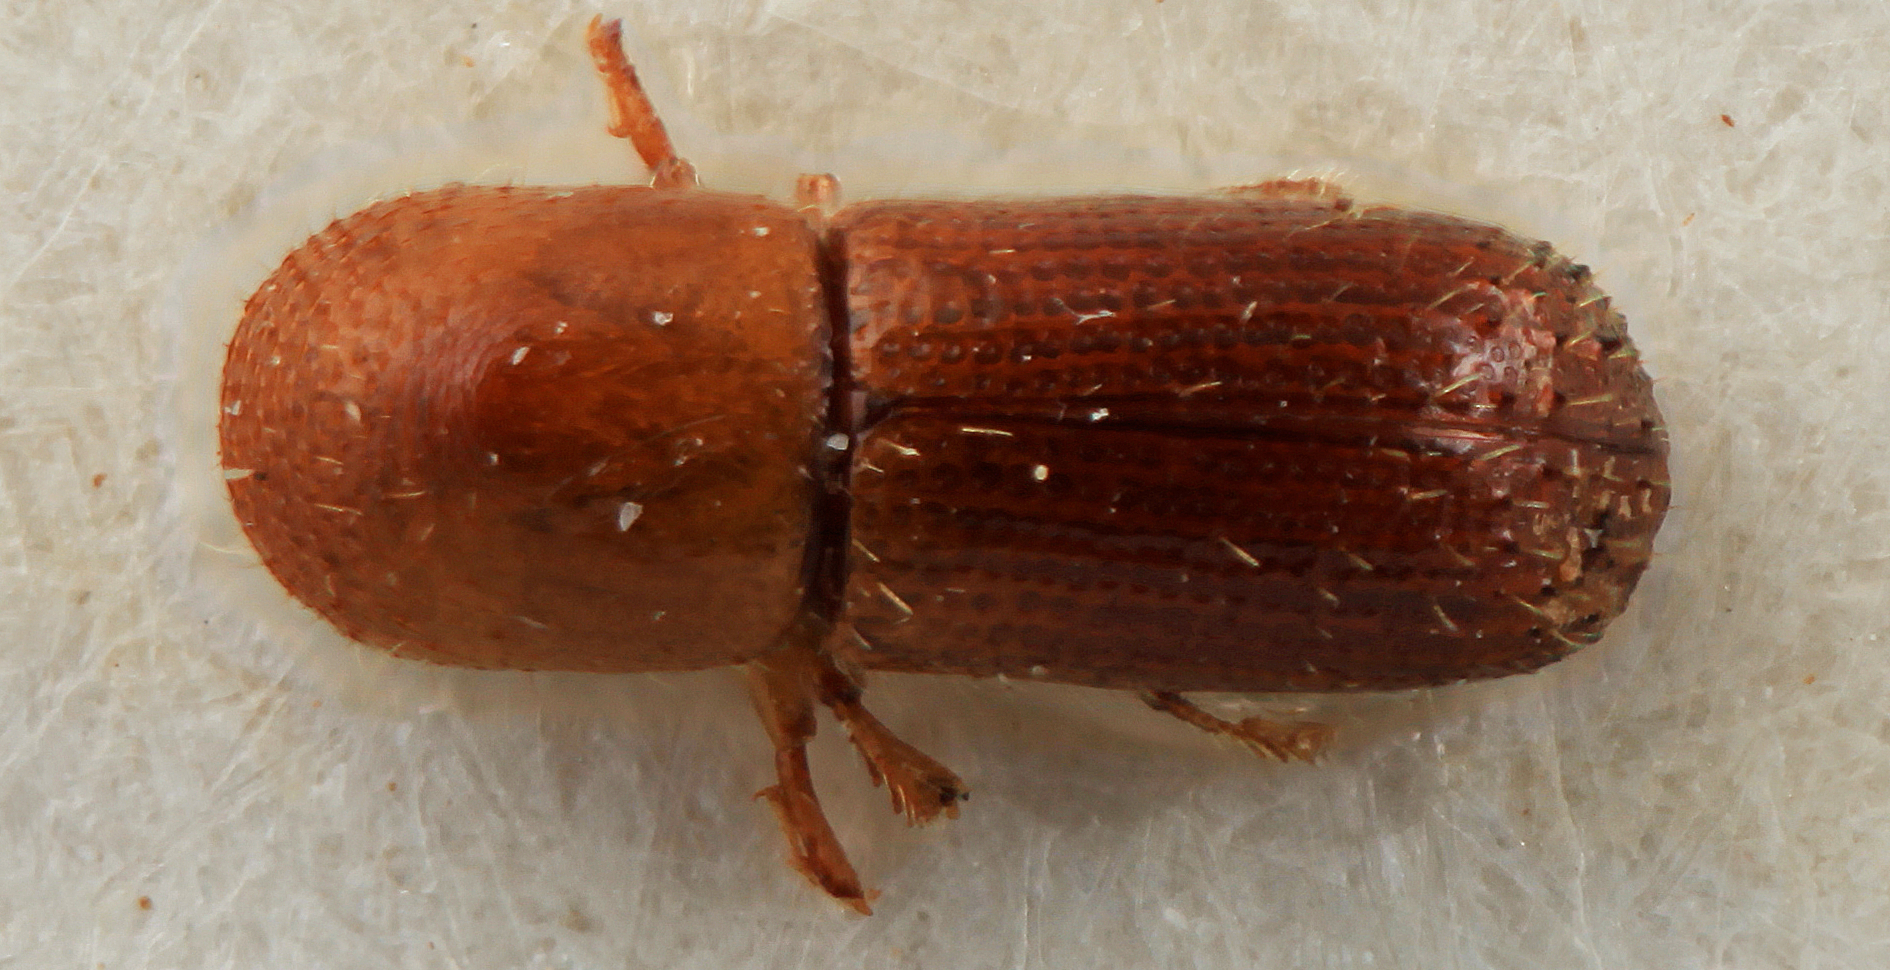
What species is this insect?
Xyleborus volutus
